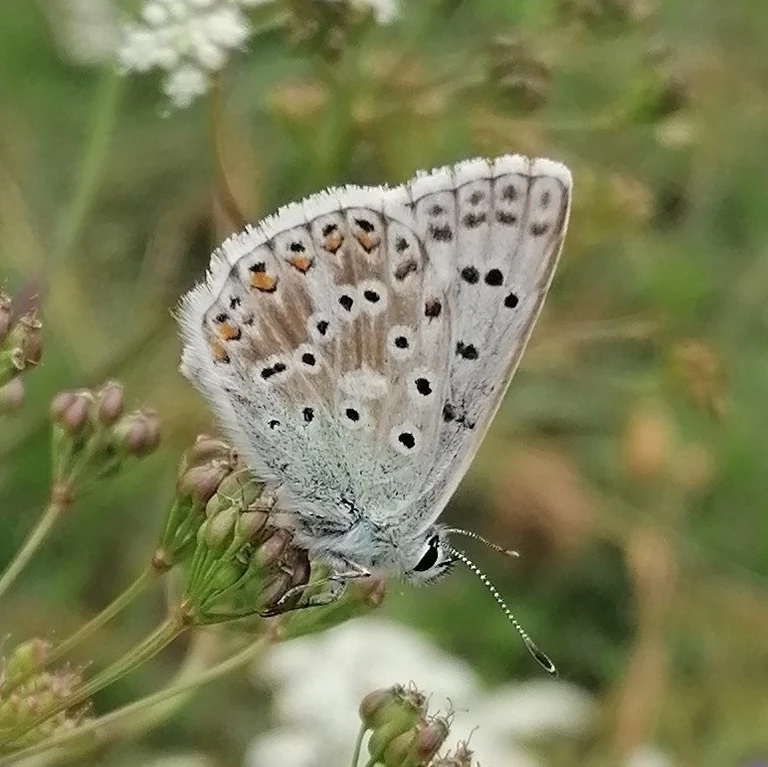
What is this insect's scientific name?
Lysandra coridon
